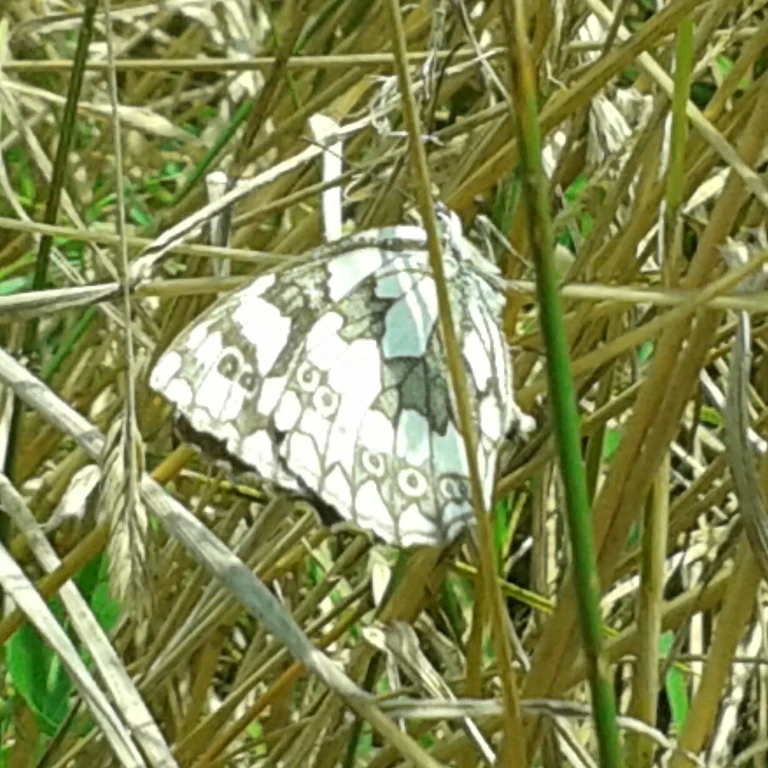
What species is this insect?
Melanargia galathea
